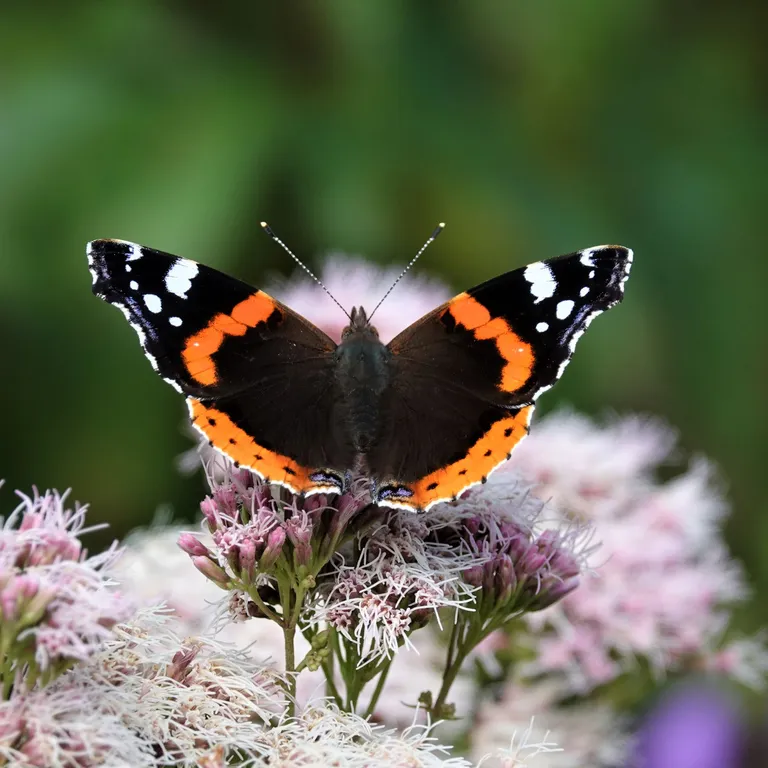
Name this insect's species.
Vanessa atalanta
